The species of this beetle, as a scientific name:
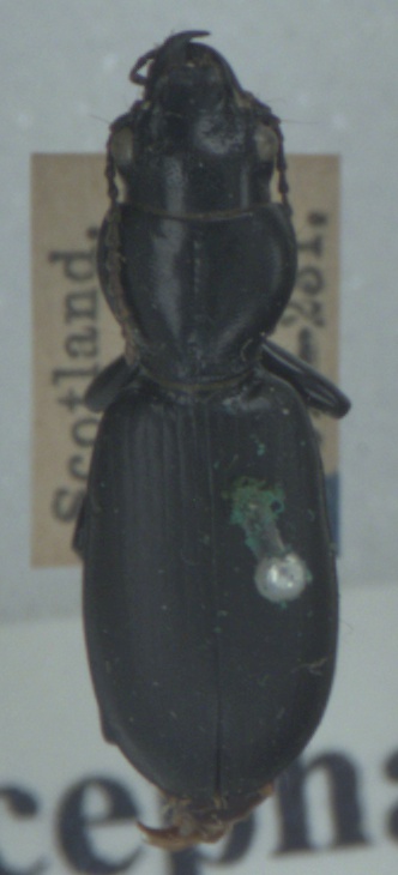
Broscus cephalotes
